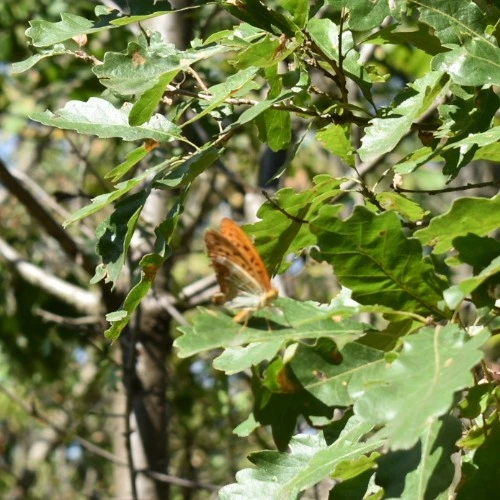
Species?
Argynnis paphia
